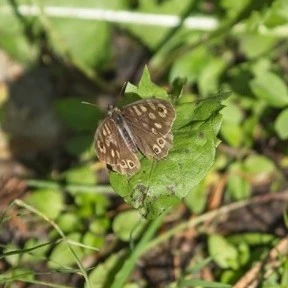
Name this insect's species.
Pararge aegeria
